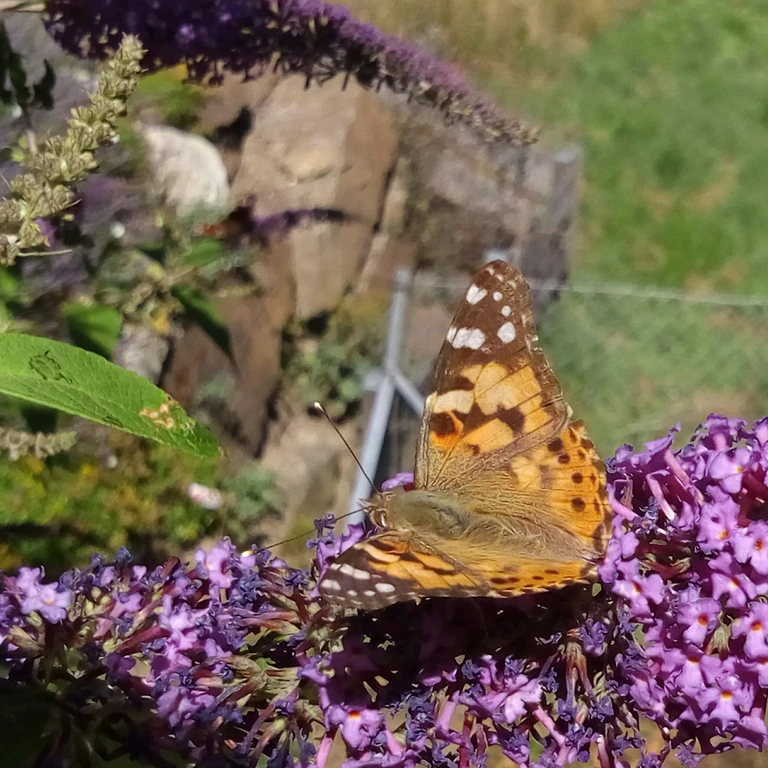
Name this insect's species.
Vanessa cardui
